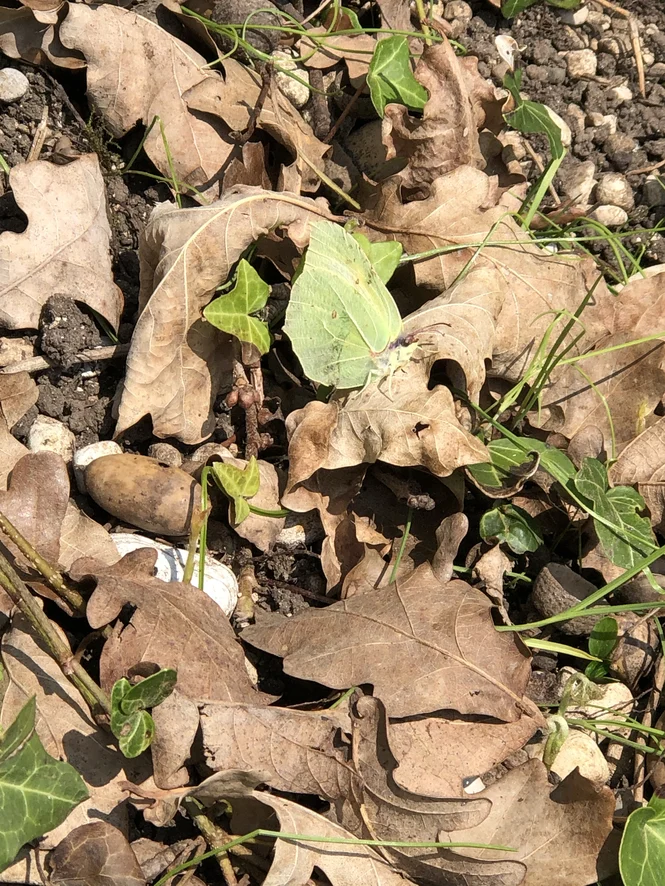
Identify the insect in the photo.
Gonepteryx rhamni
